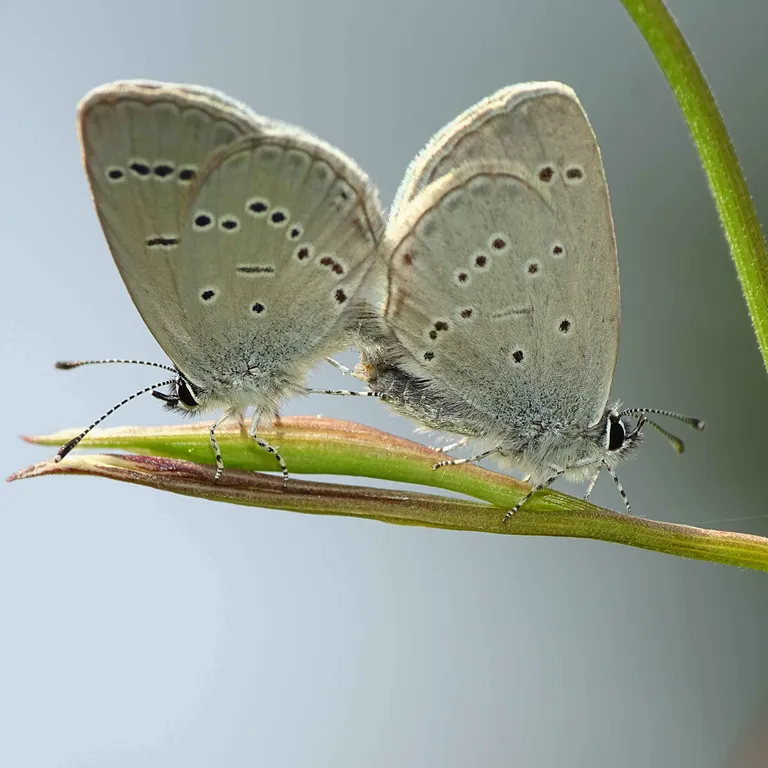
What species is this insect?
Cupido minimus
